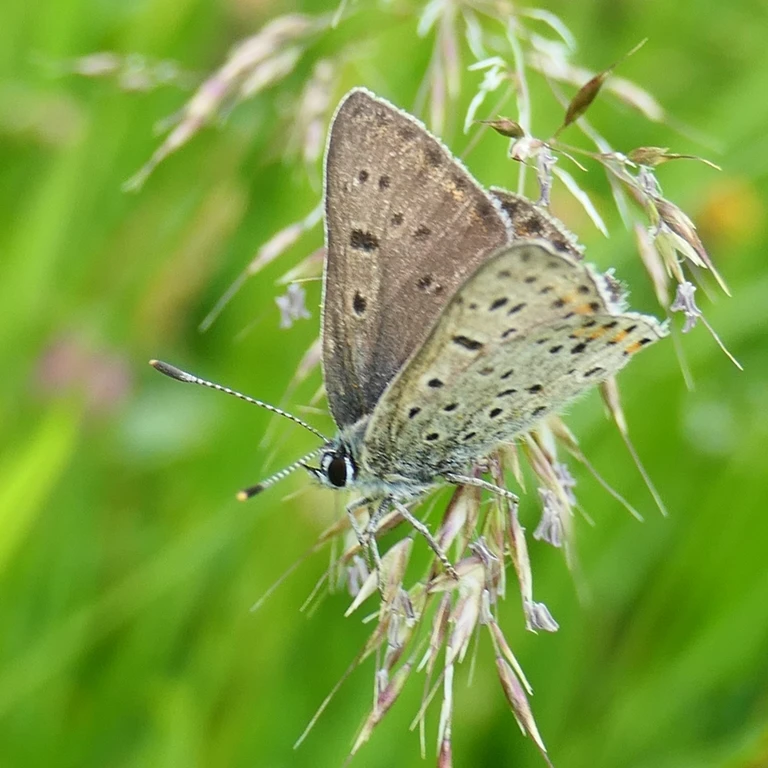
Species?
Lycaena tityrus (also Loweia tityrus)
